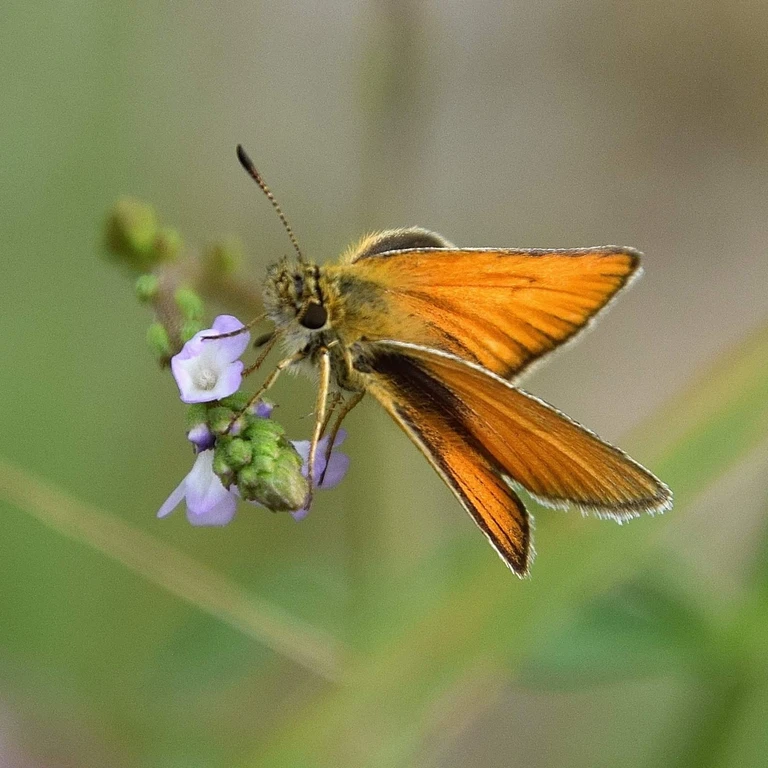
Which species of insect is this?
Thymelicus lineola
